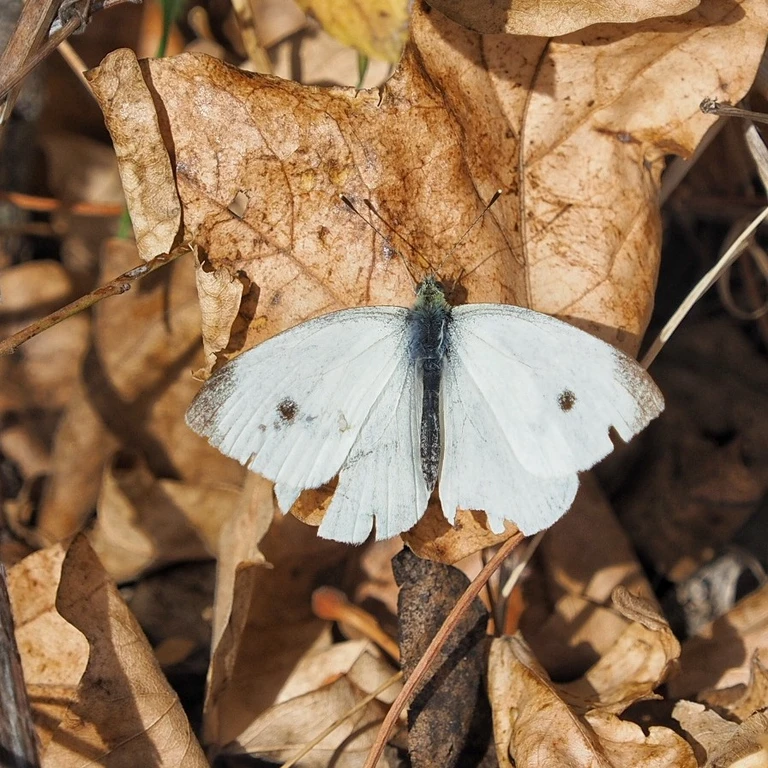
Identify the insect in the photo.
Pieris rapae
